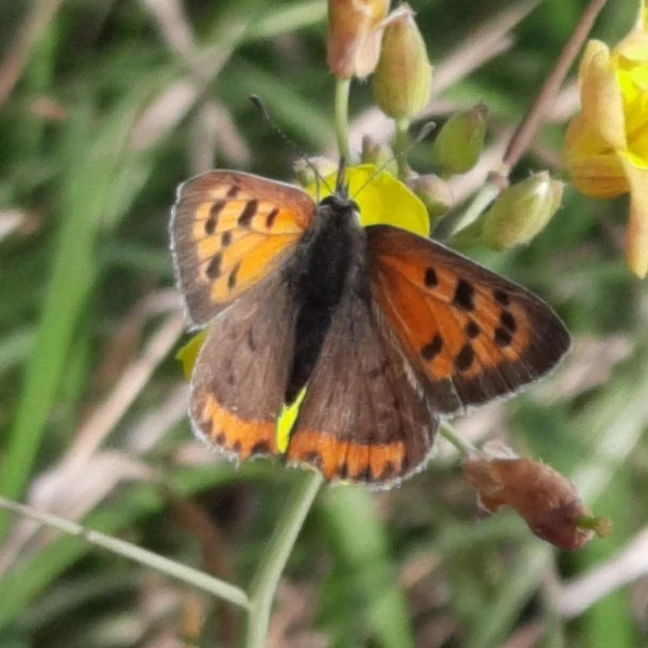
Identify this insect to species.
Lycaena phlaeas
